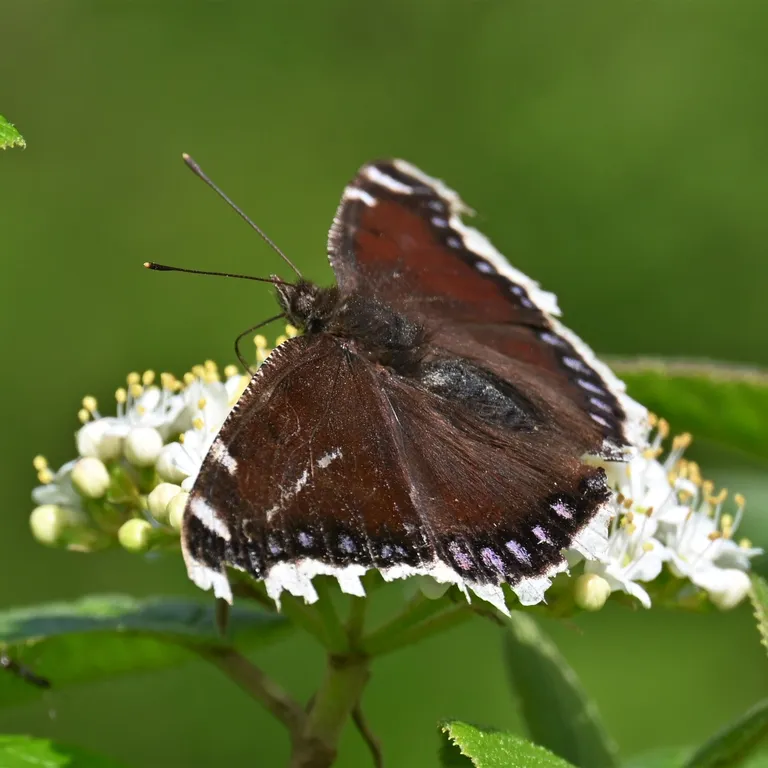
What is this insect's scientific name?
Nymphalis antiopa
